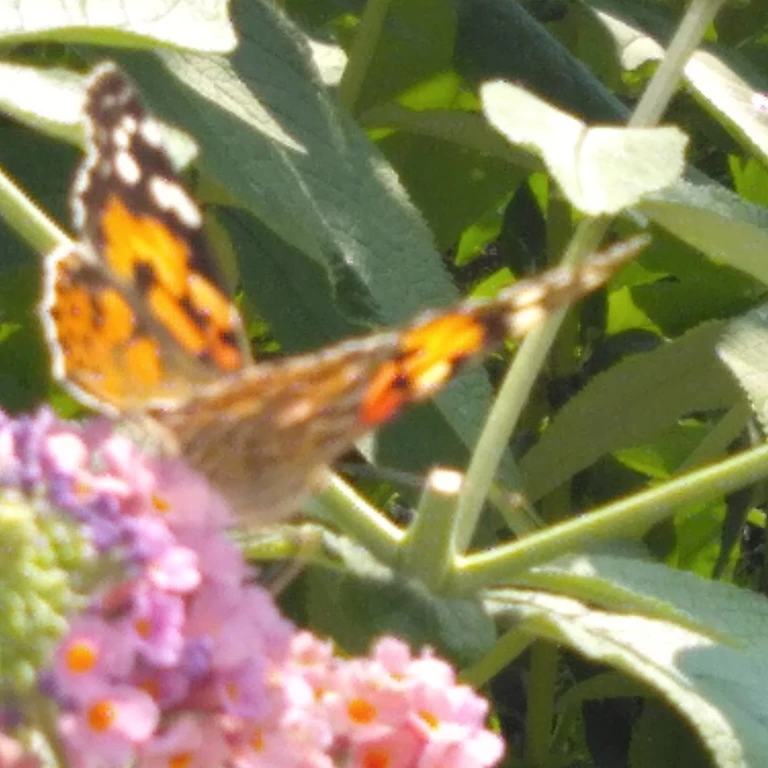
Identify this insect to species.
Vanessa cardui
